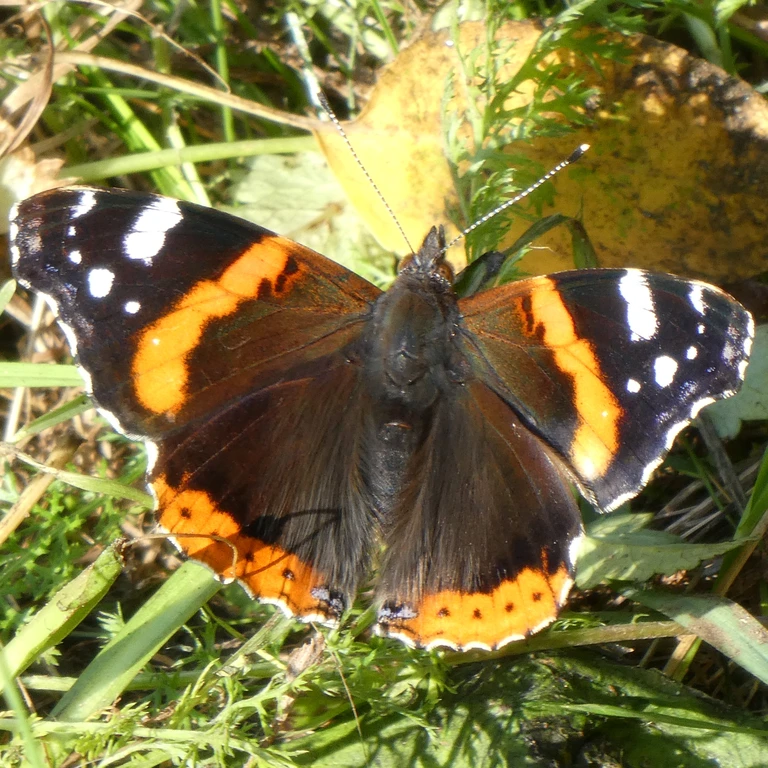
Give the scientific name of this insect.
Vanessa atalanta
